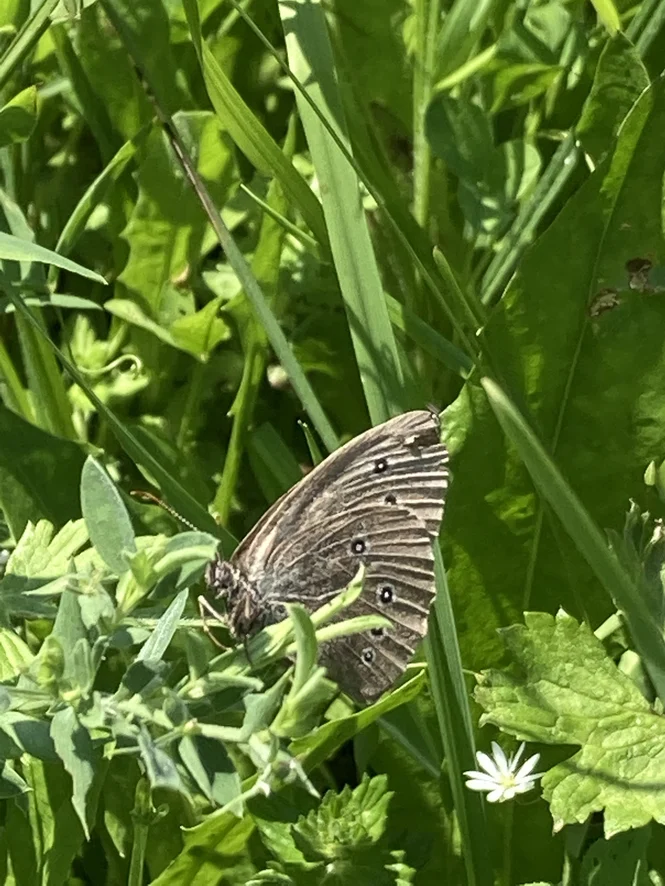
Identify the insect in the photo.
Aphantopus hyperantus
